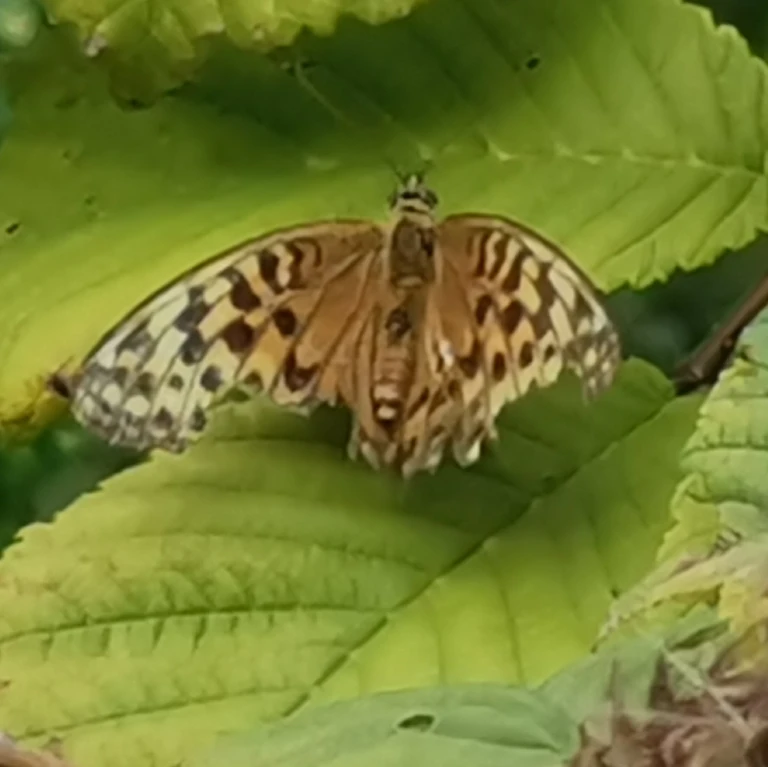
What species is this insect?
Argynnis paphia
